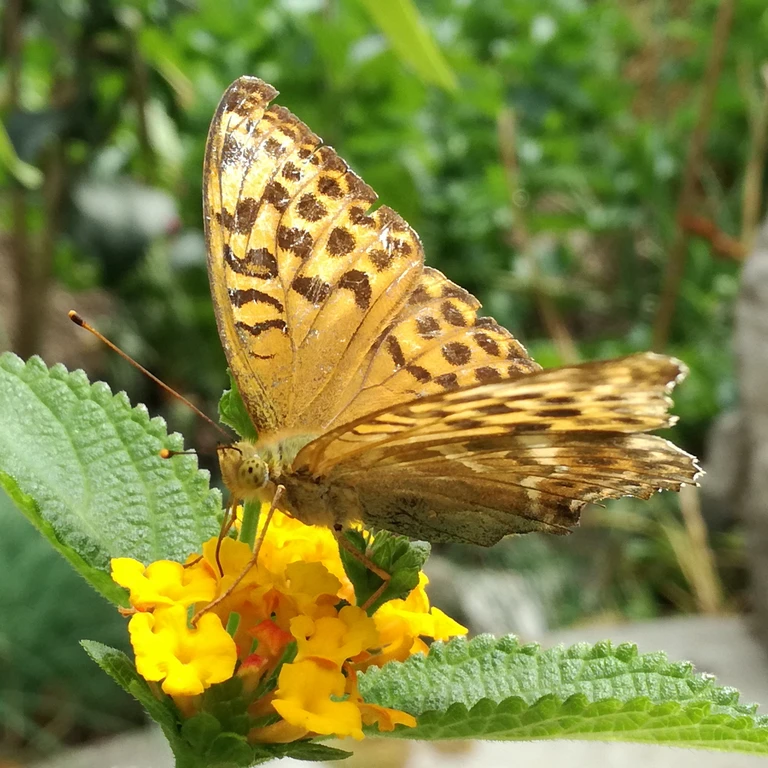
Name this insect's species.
Argynnis paphia
